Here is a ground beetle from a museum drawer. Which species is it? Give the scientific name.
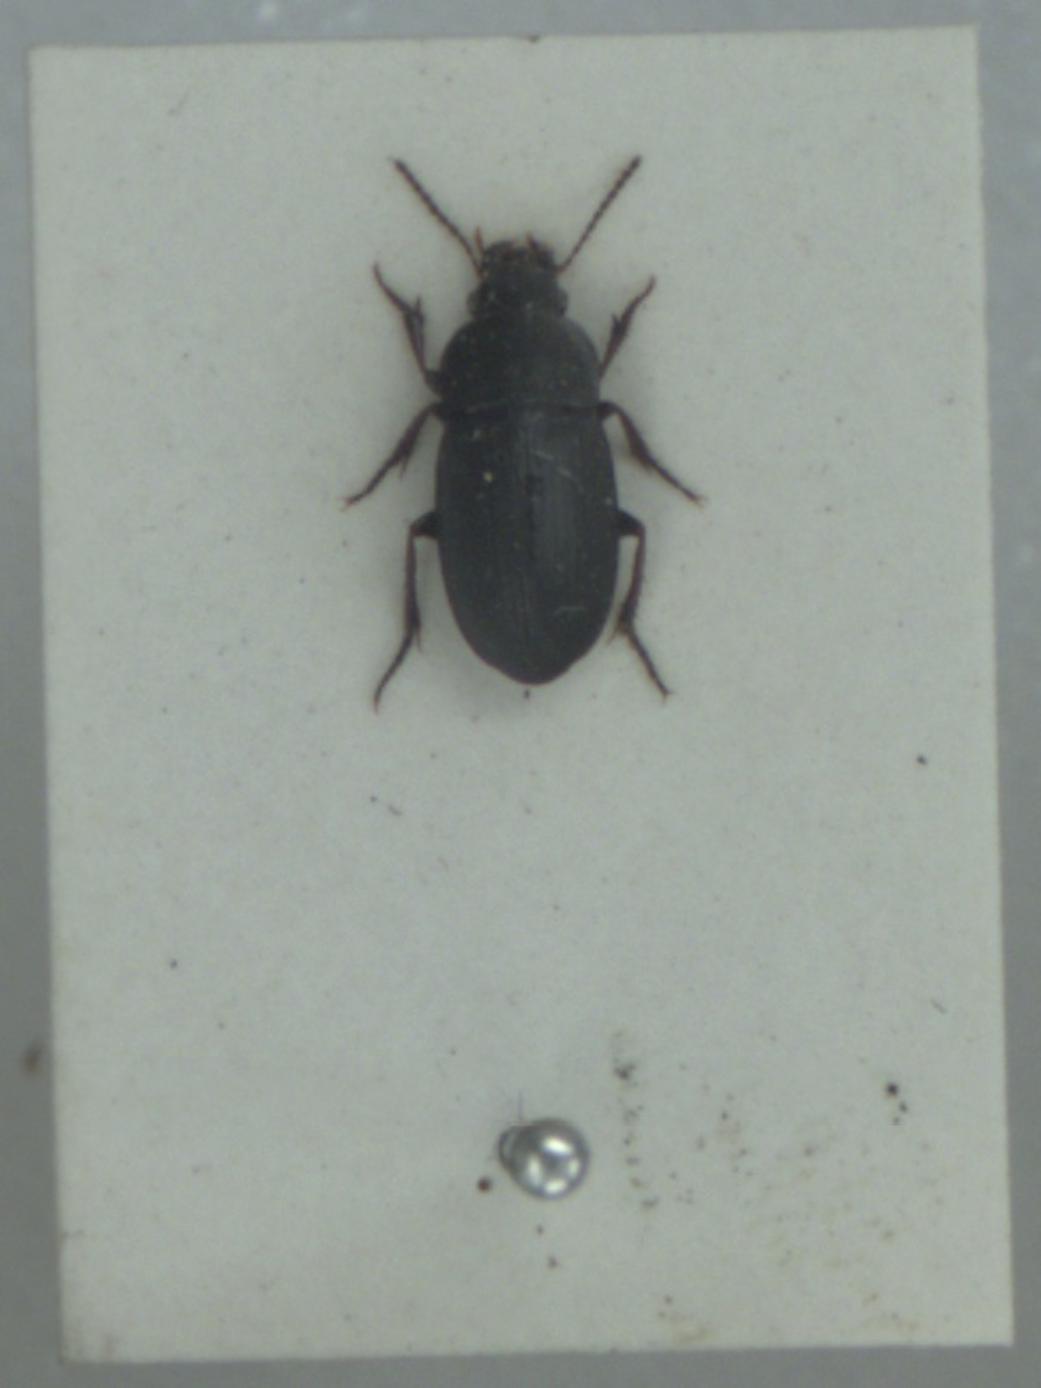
Harpalus anxius
